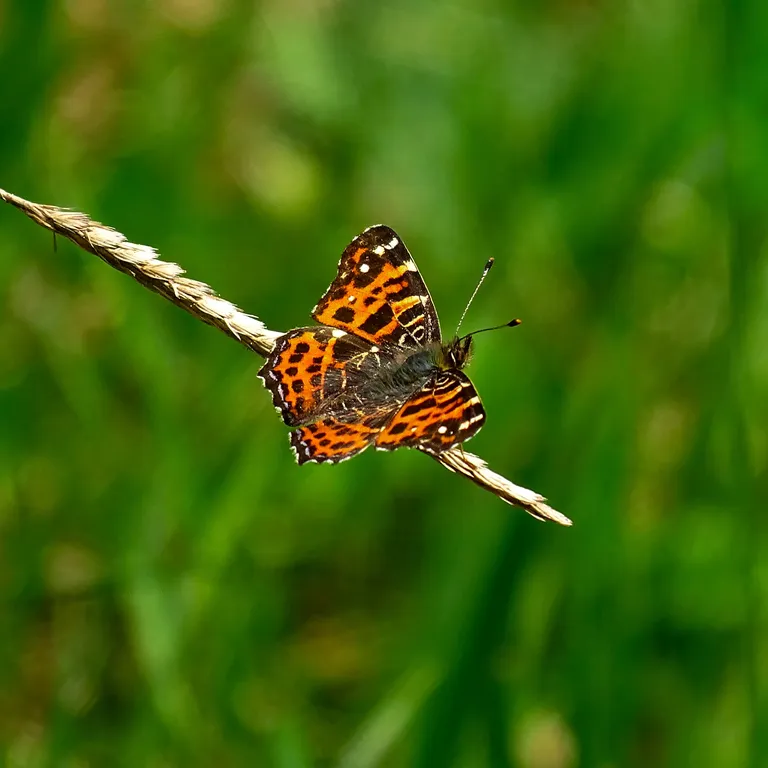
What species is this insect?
Araschnia levana
